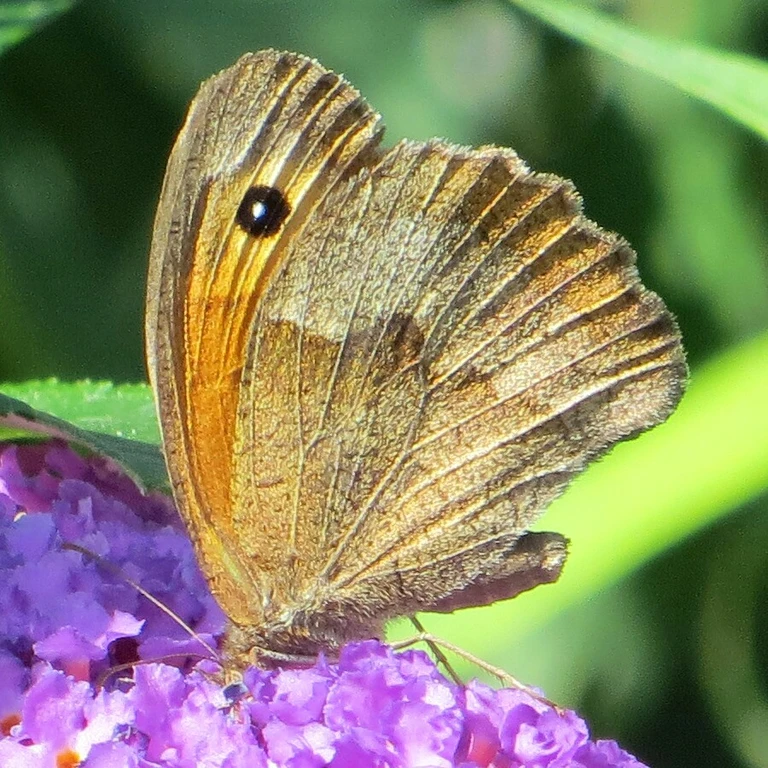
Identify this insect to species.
Maniola jurtina
